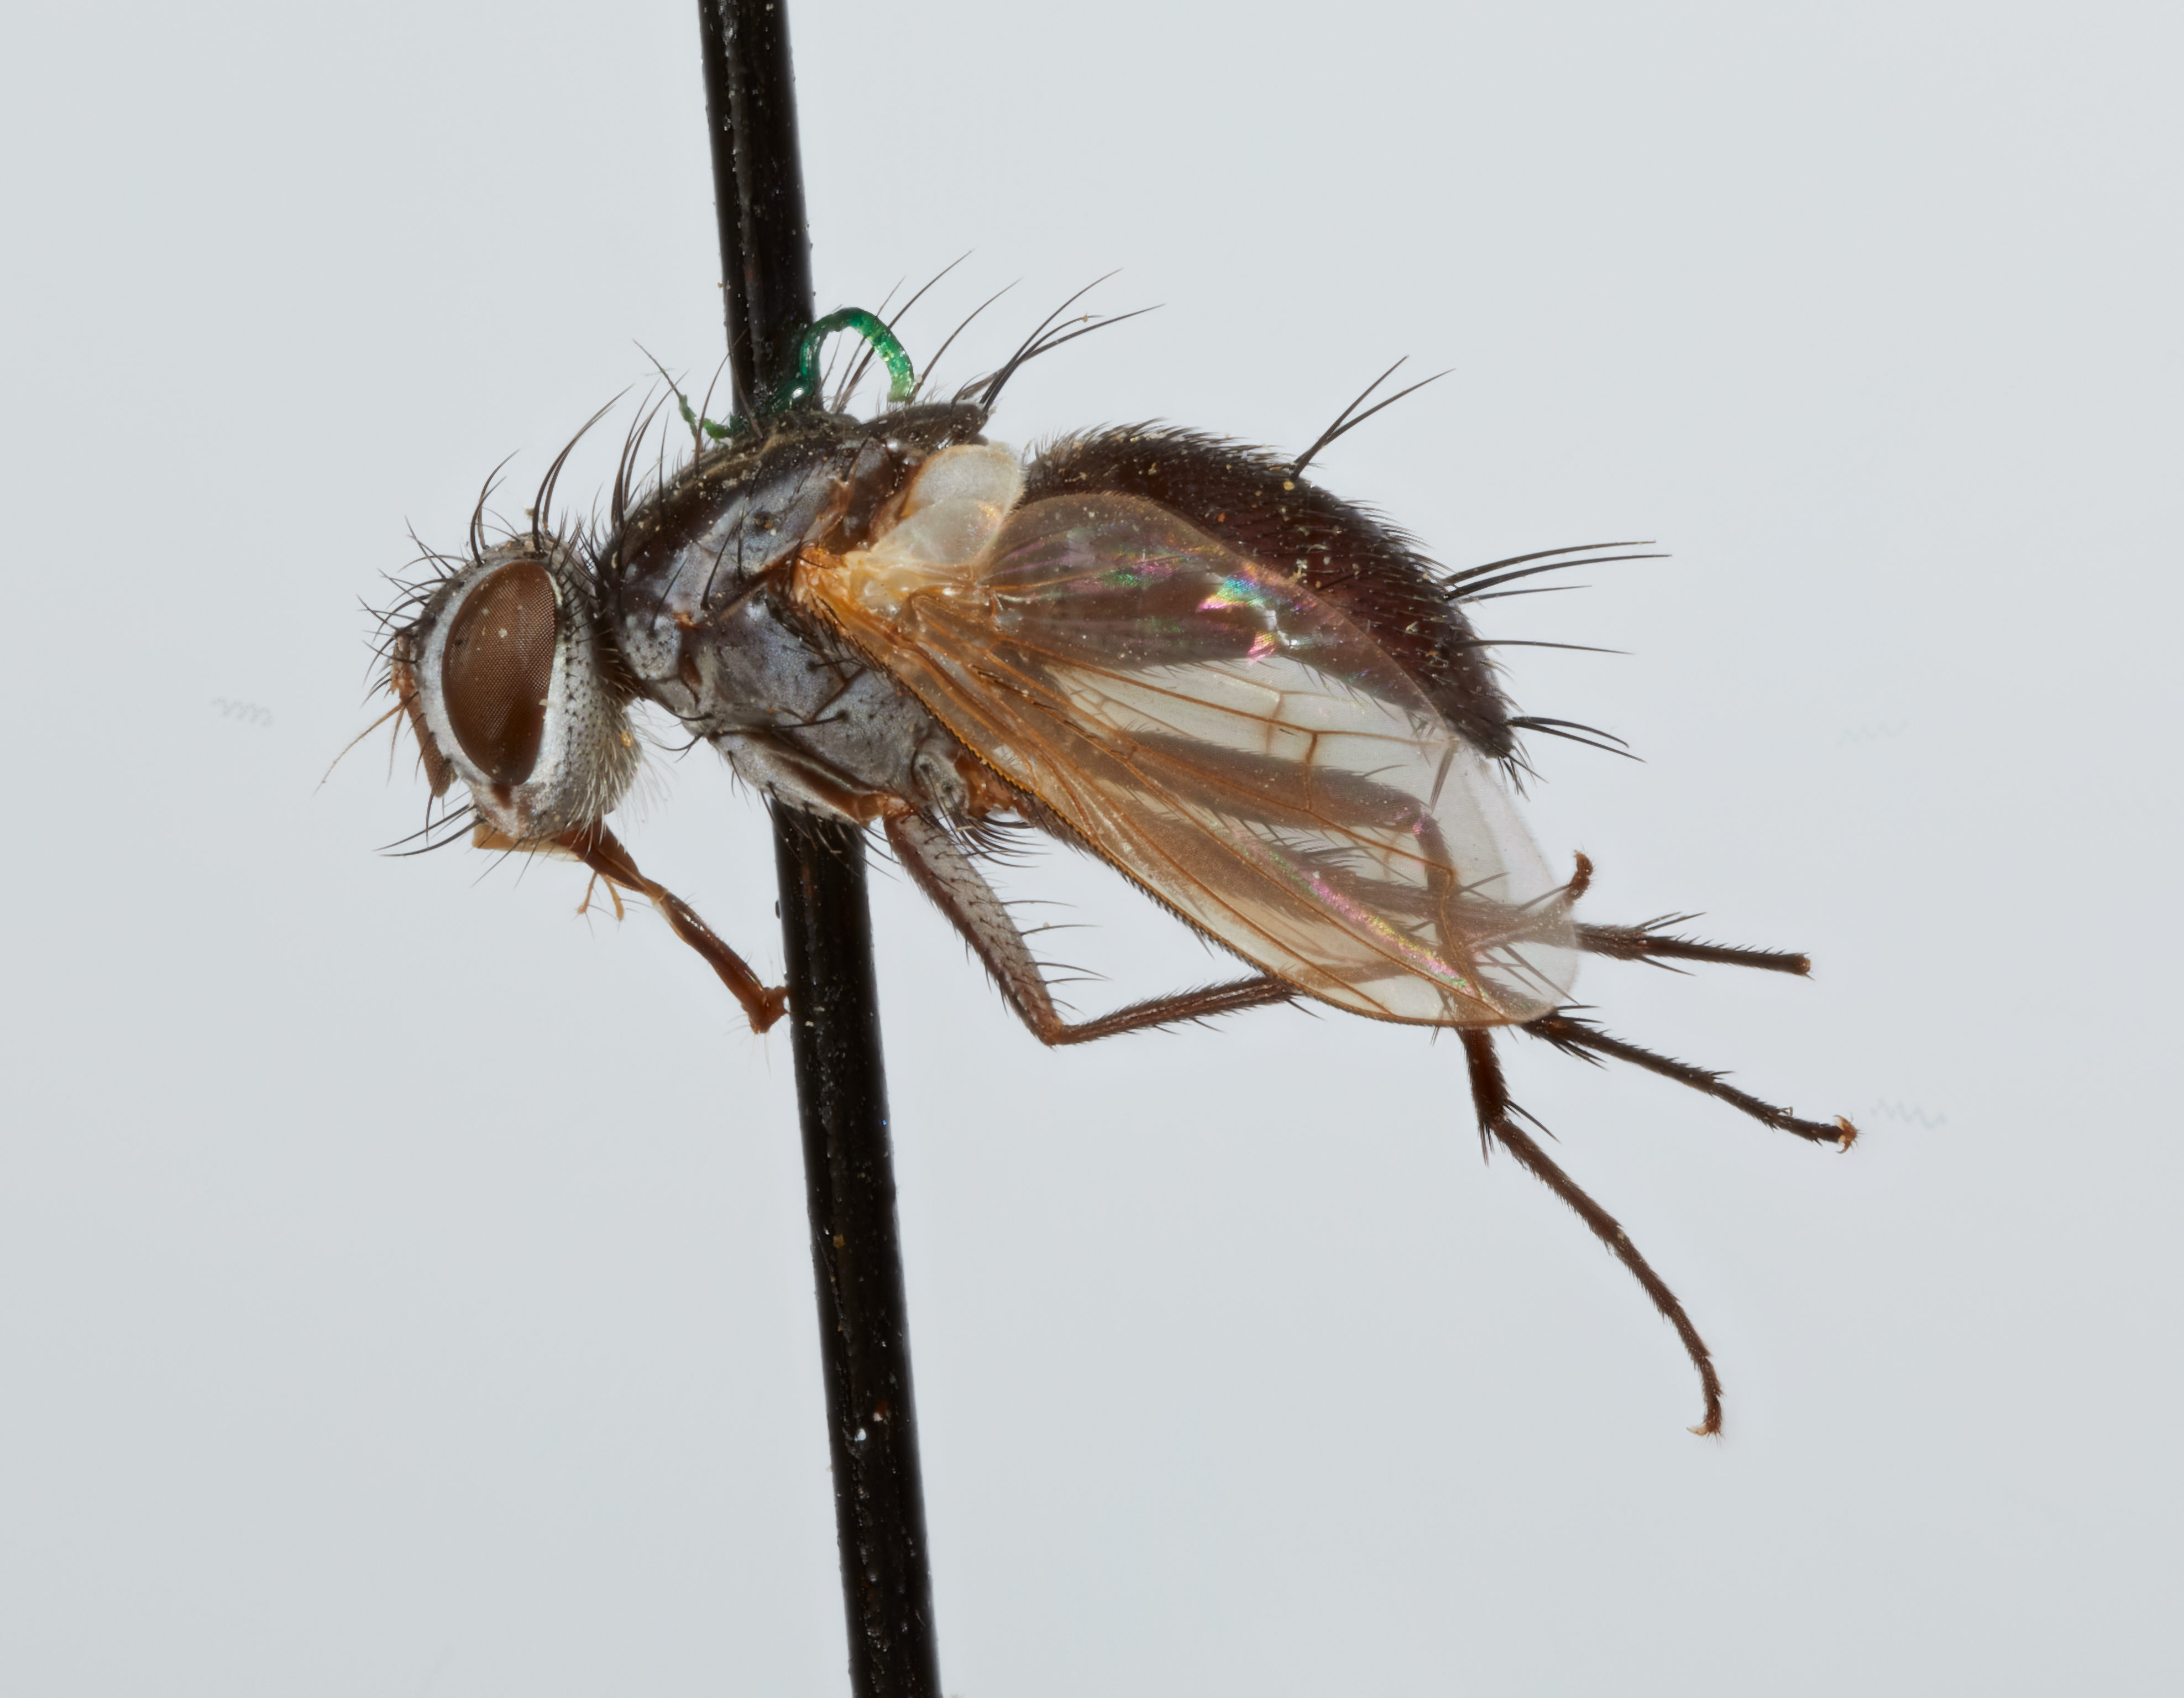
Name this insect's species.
Atrophopoda peruana
